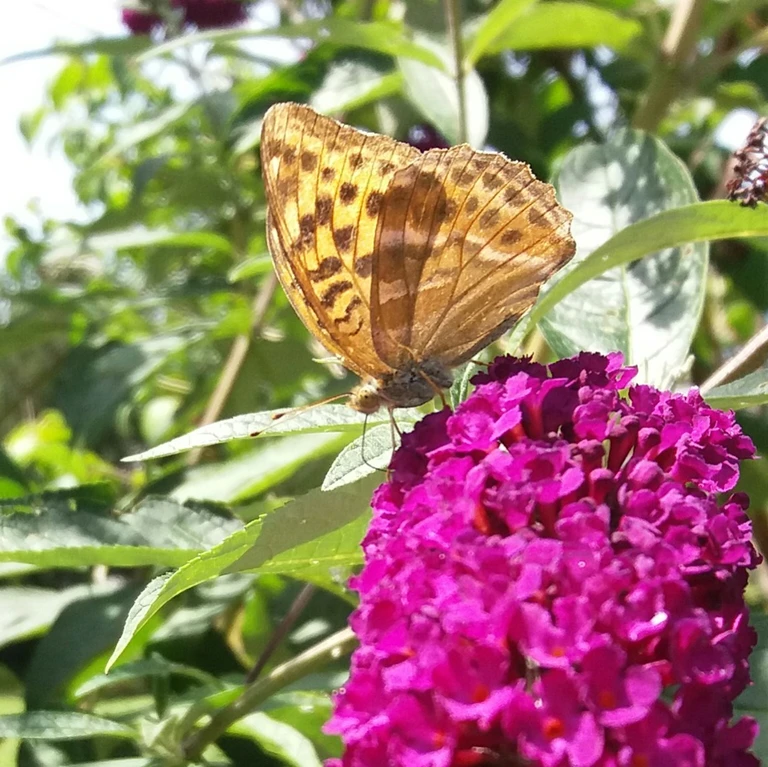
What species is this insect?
Argynnis paphia
